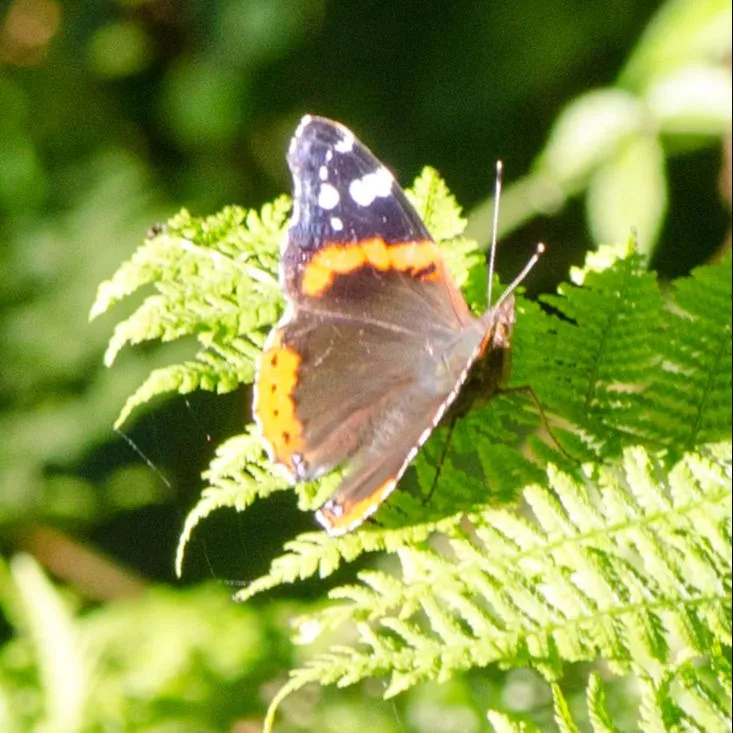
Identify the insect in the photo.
Vanessa atalanta
